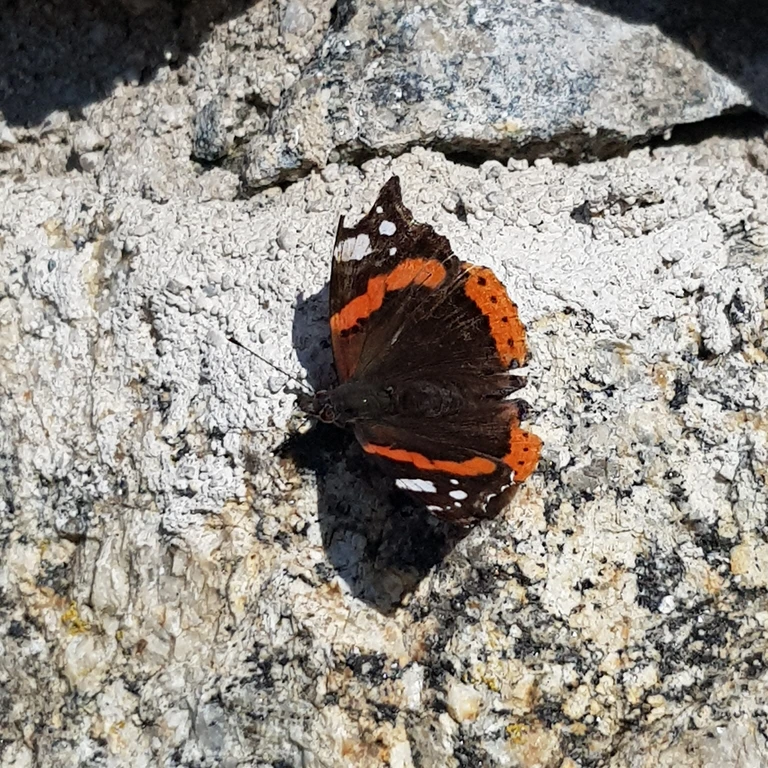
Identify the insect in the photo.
Vanessa atalanta
